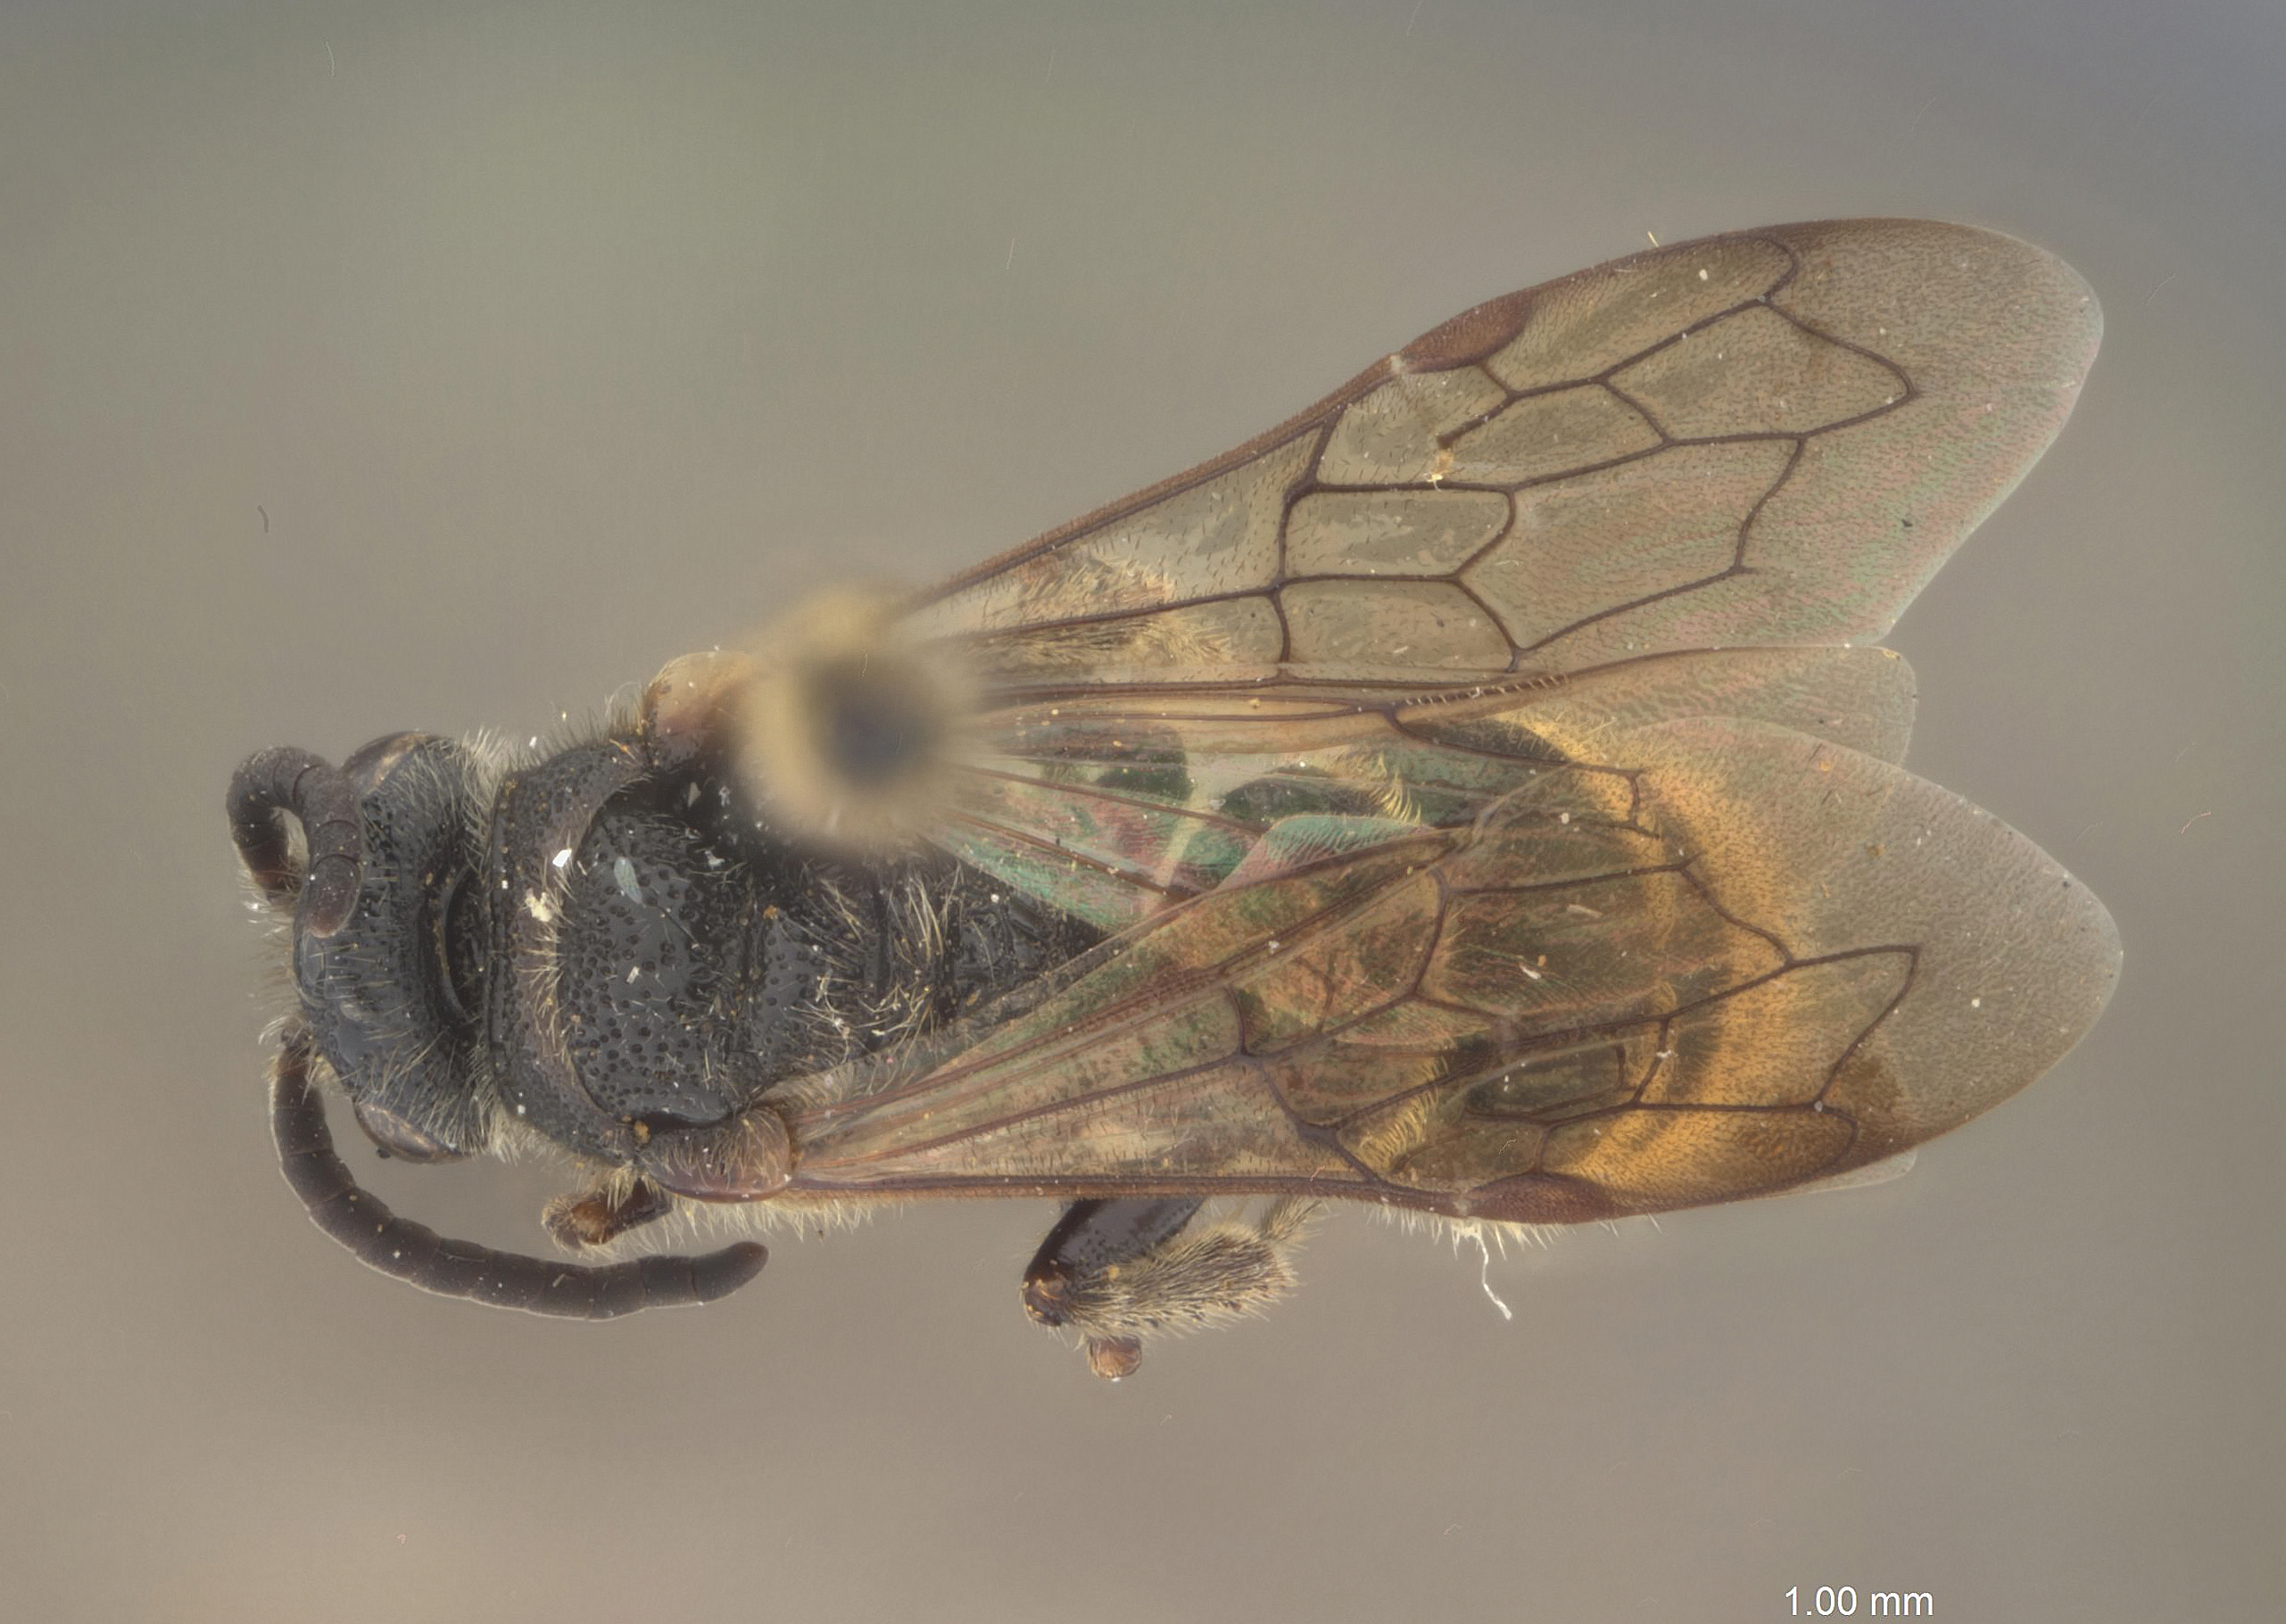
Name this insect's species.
Partiphia hurdi
